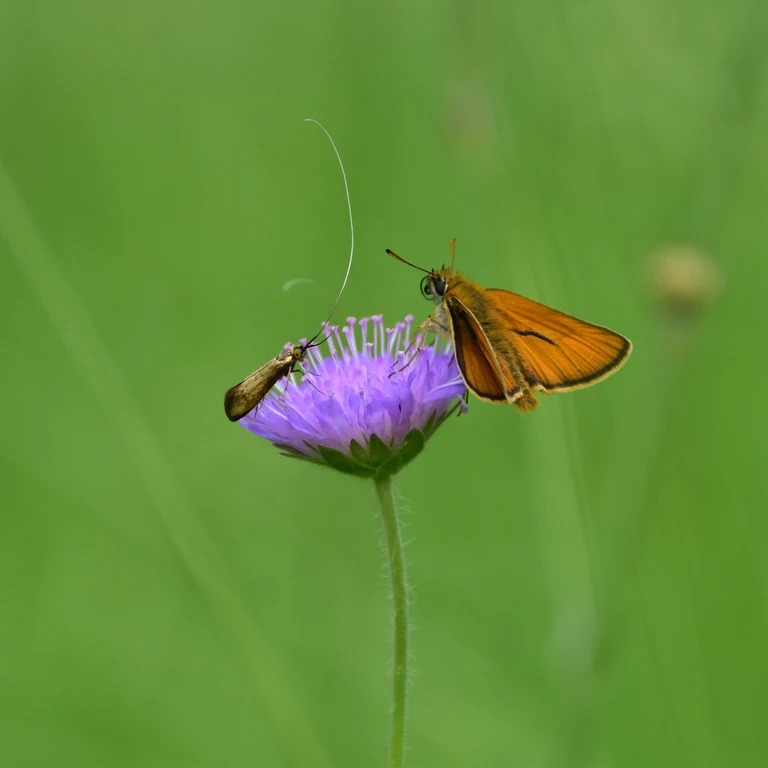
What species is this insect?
Thymelicus sylvestris
